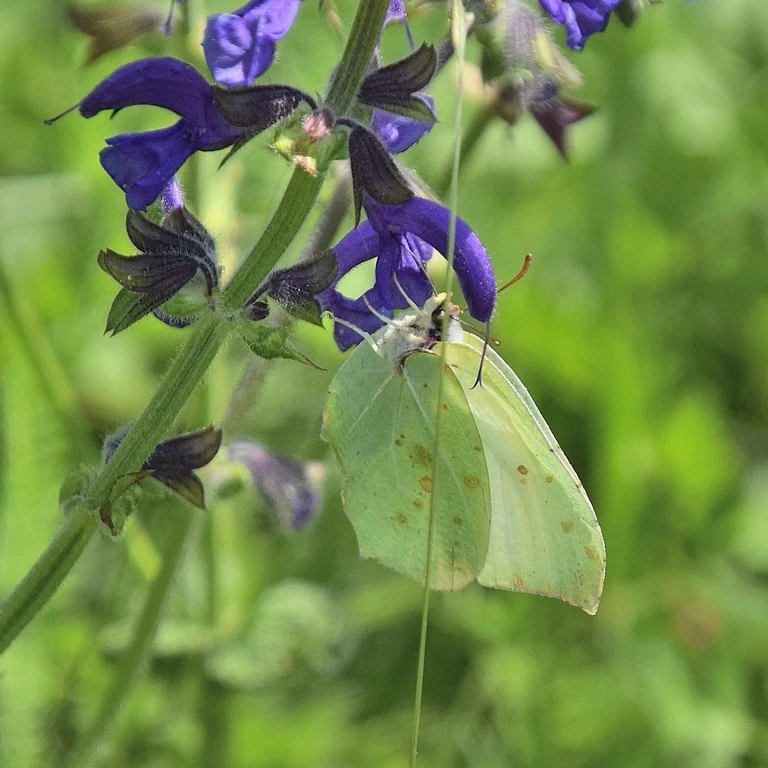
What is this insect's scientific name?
Gonepteryx rhamni
